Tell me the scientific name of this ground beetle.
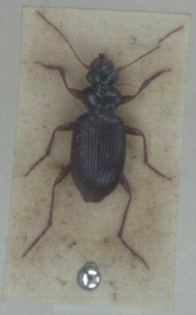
Leistus fulvibarbis
